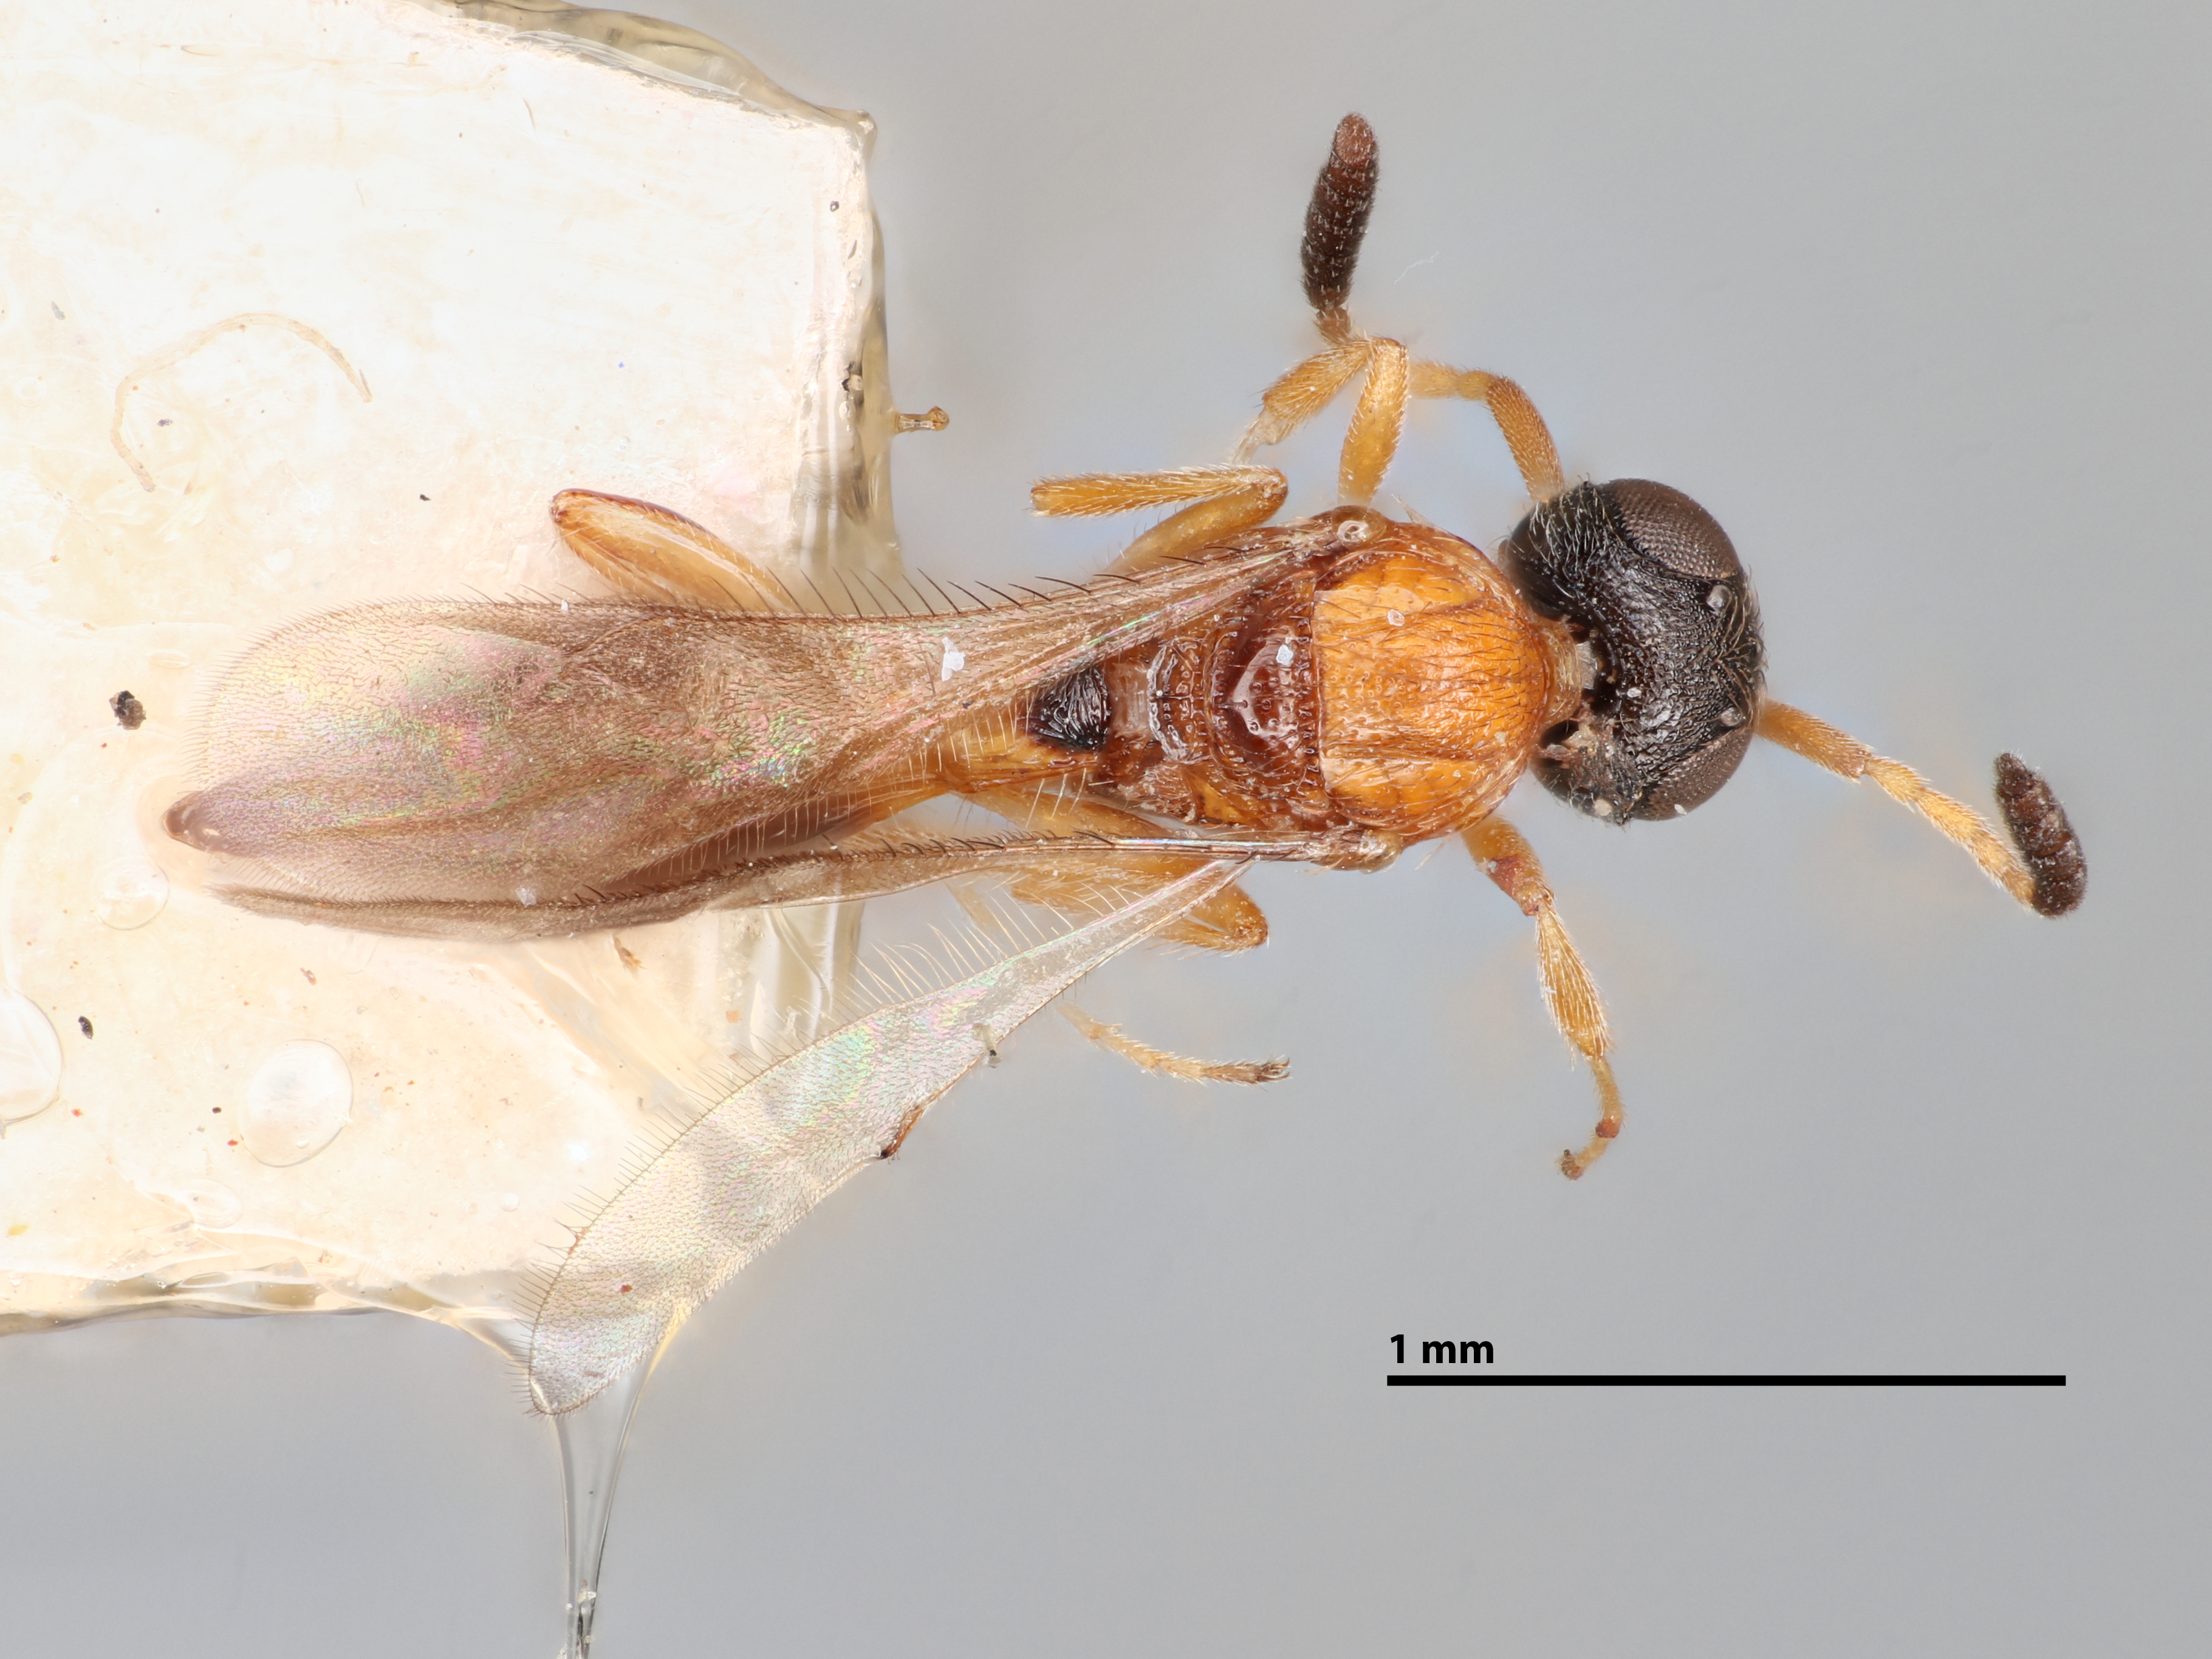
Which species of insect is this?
Calliscelio orientalis
